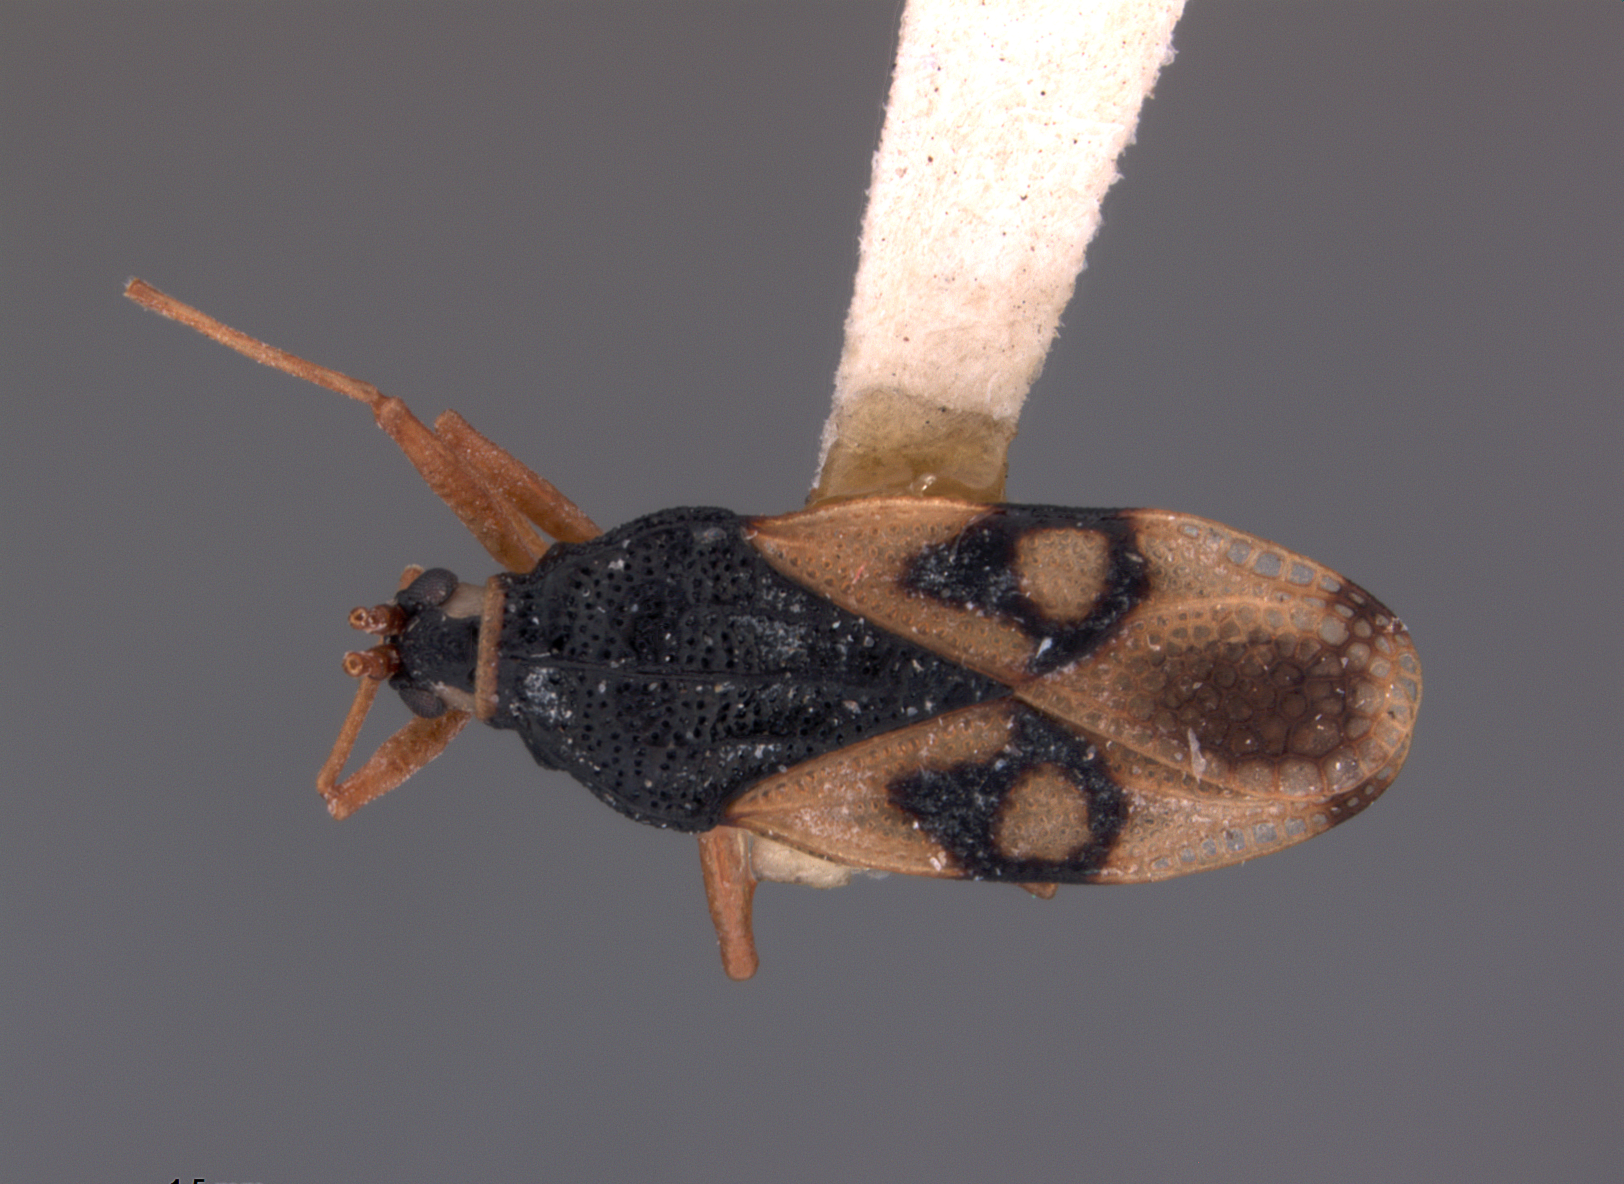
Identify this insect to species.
Compseuta bioculata
